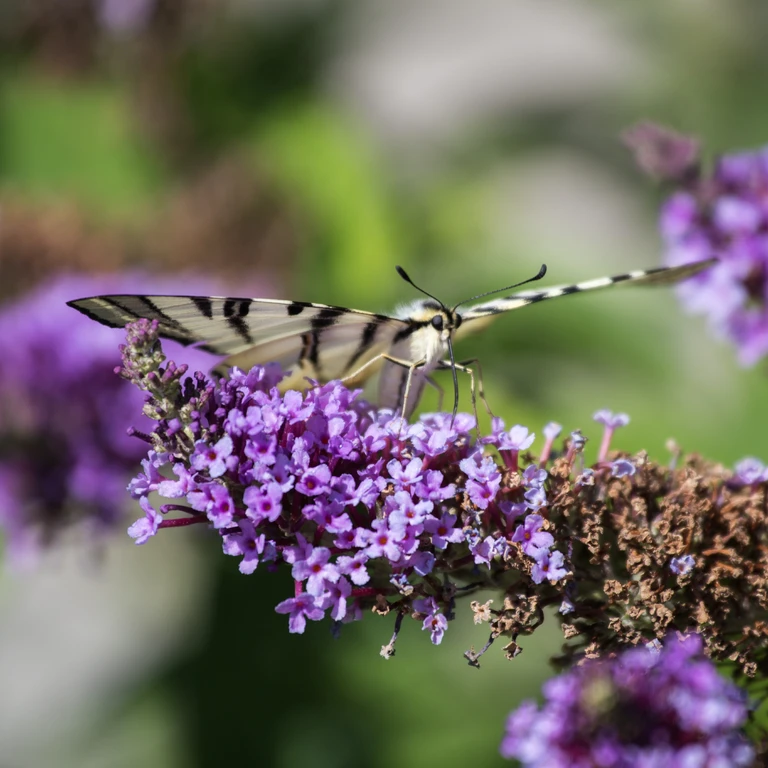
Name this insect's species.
Iphiclides podalirius
